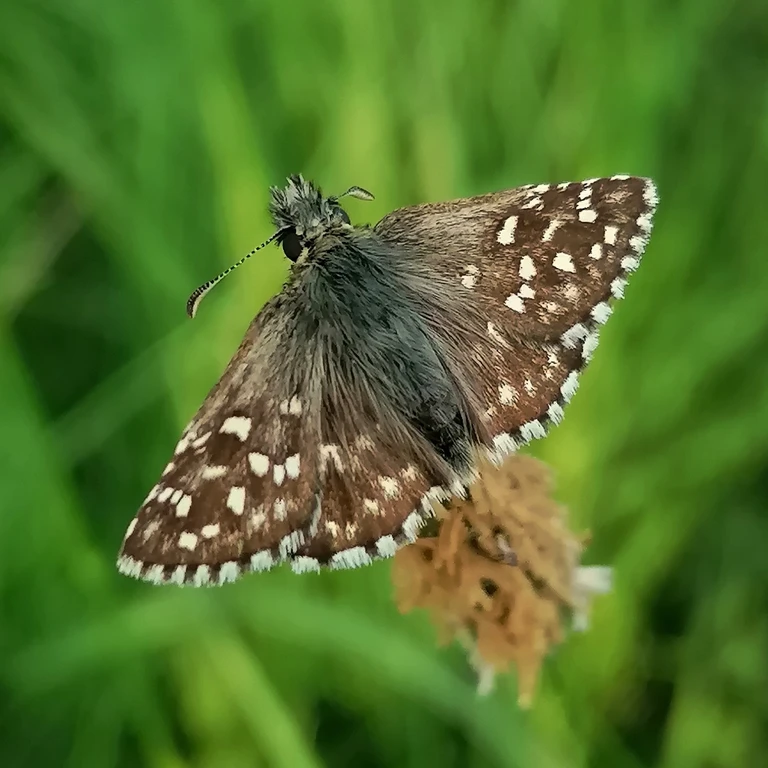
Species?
Pyrgus malvae
